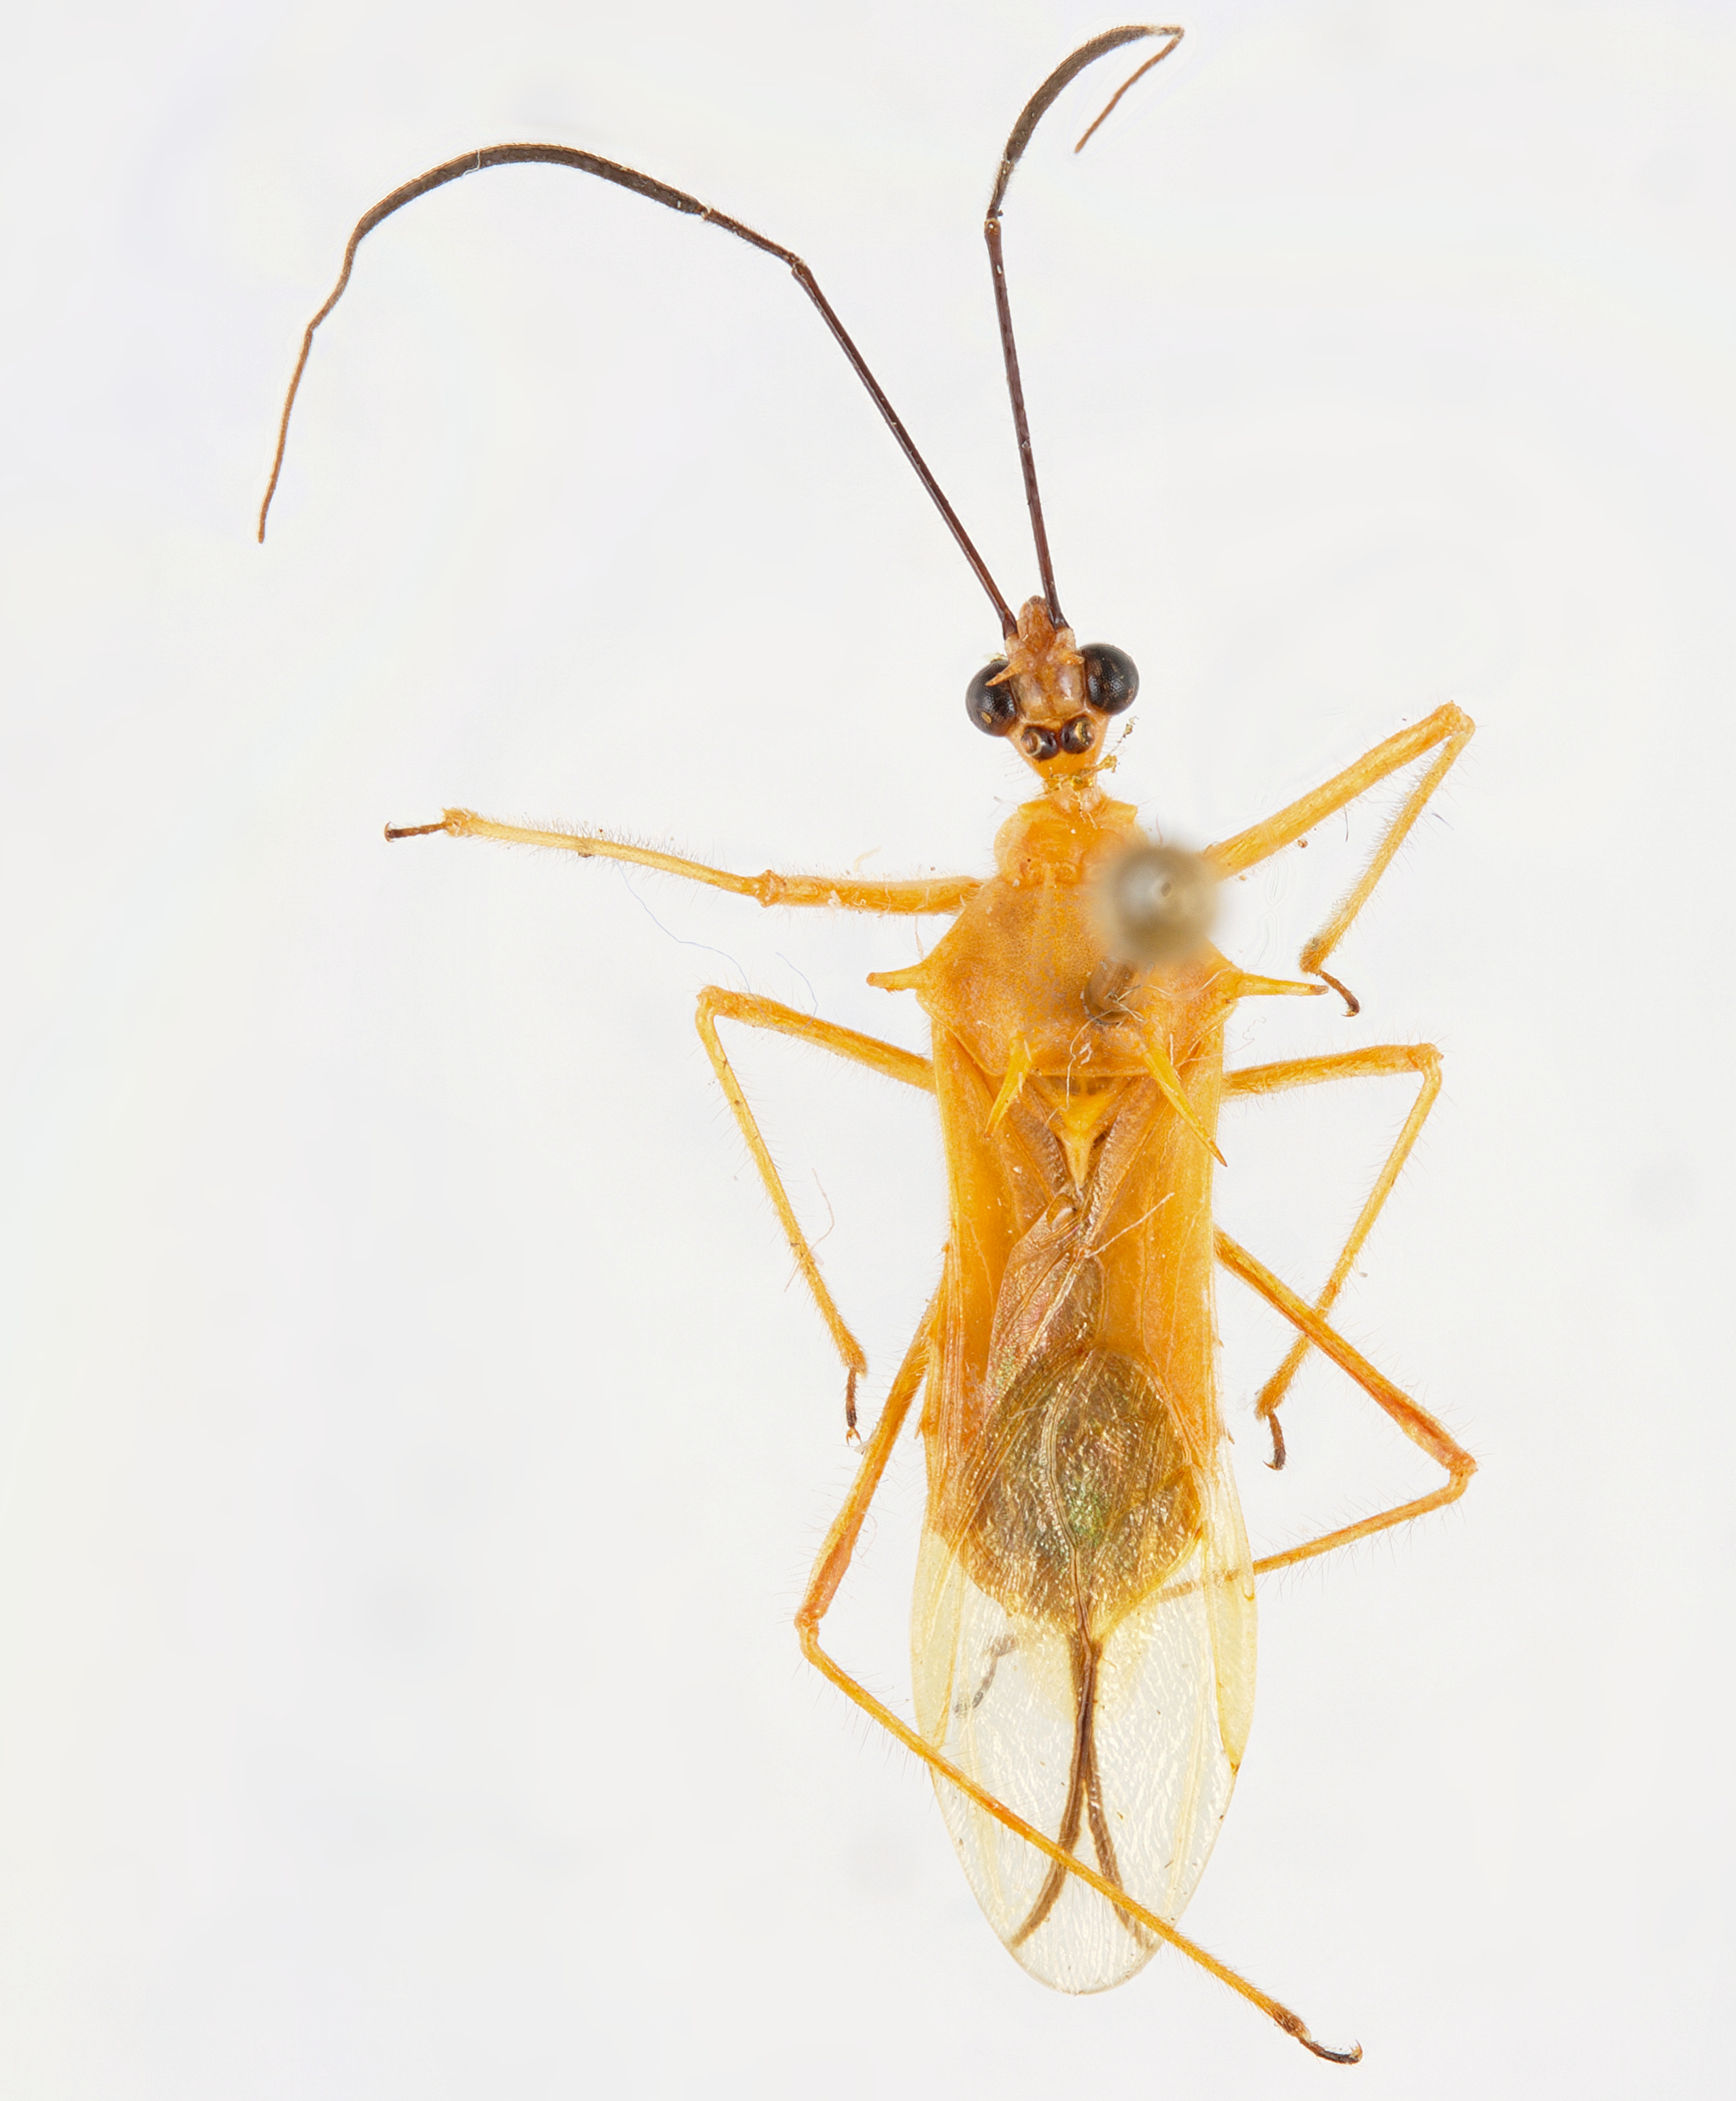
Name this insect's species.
Corcia columbica
